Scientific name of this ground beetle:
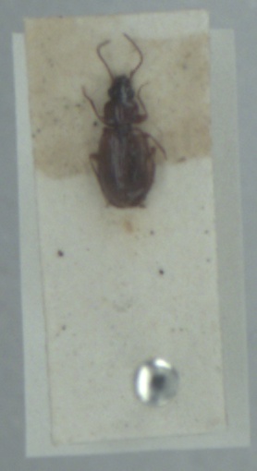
Trechus quadristriatus
